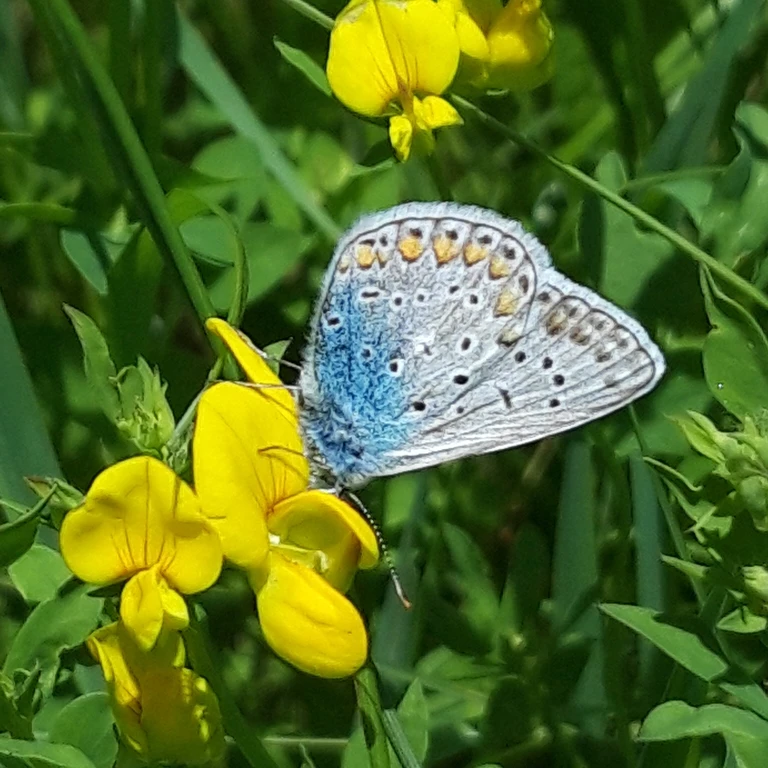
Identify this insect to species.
Polyommatus icarus
